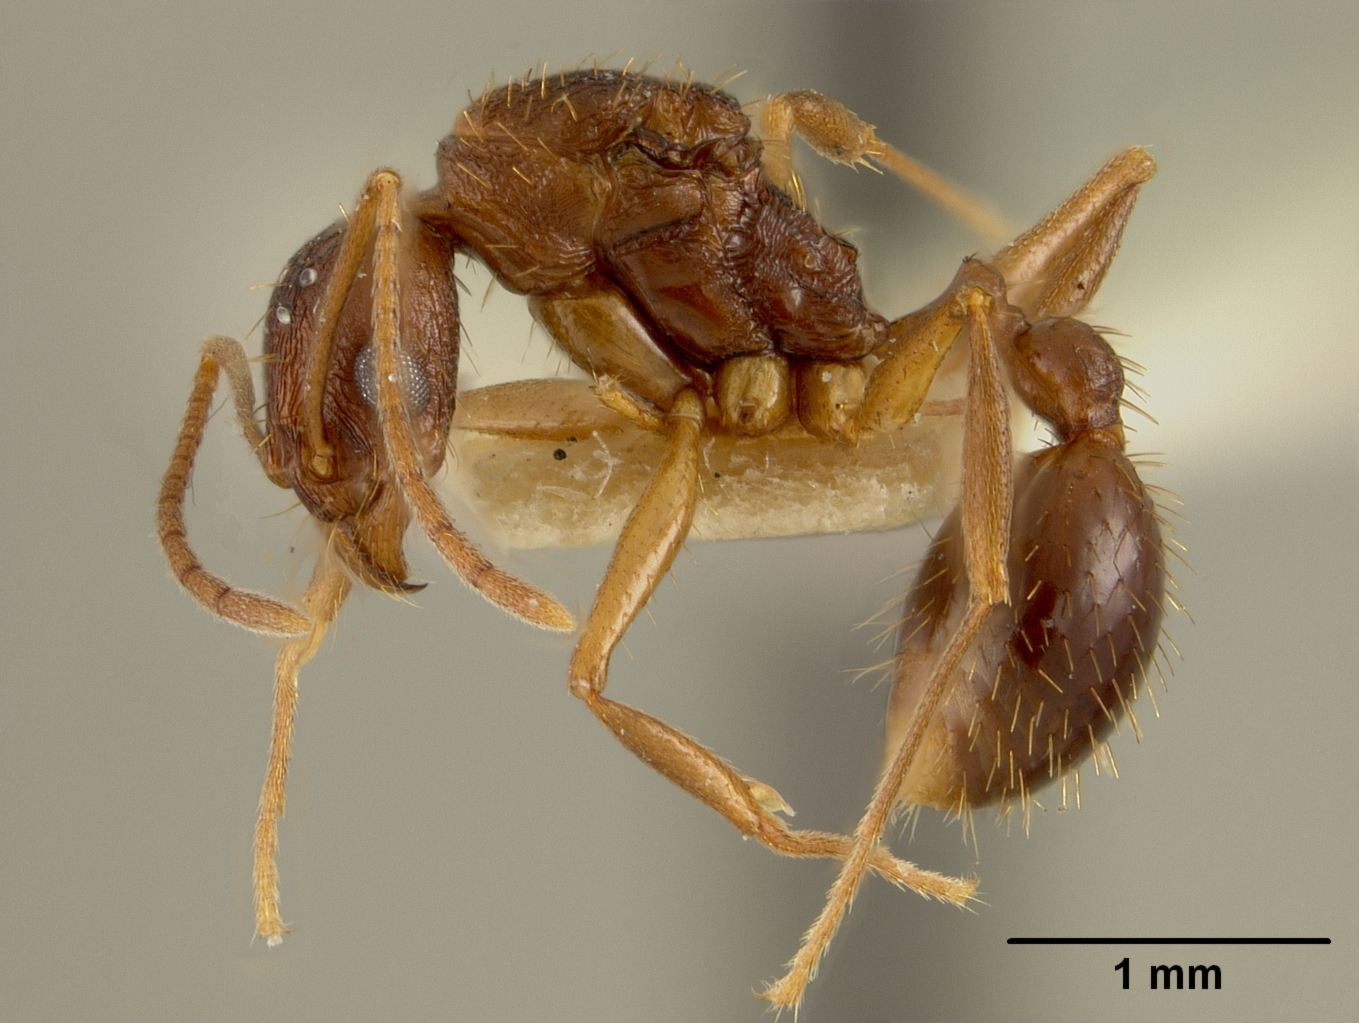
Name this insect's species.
Aphaenogaster honduriana
